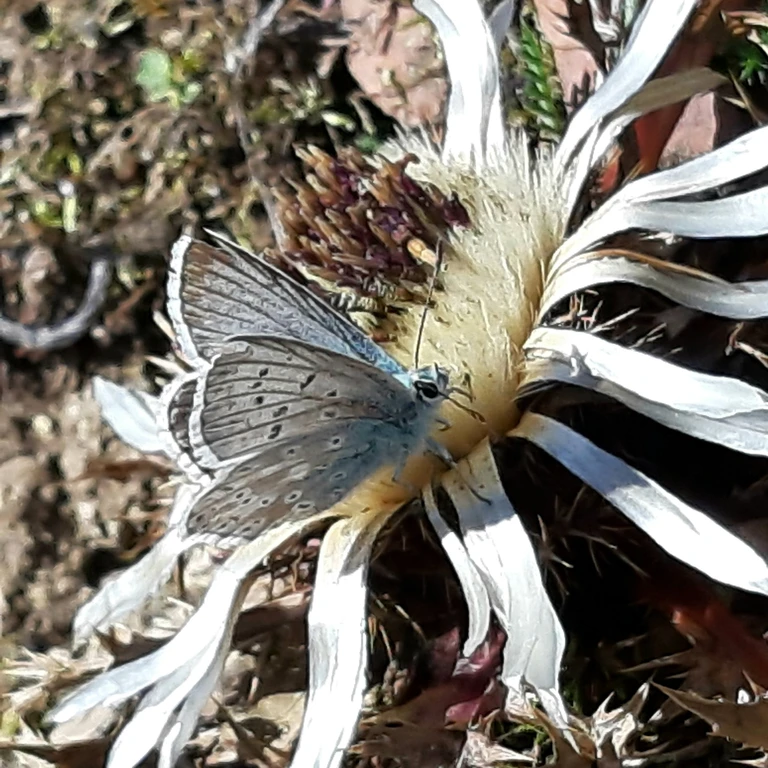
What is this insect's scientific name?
Lysandra coridon
